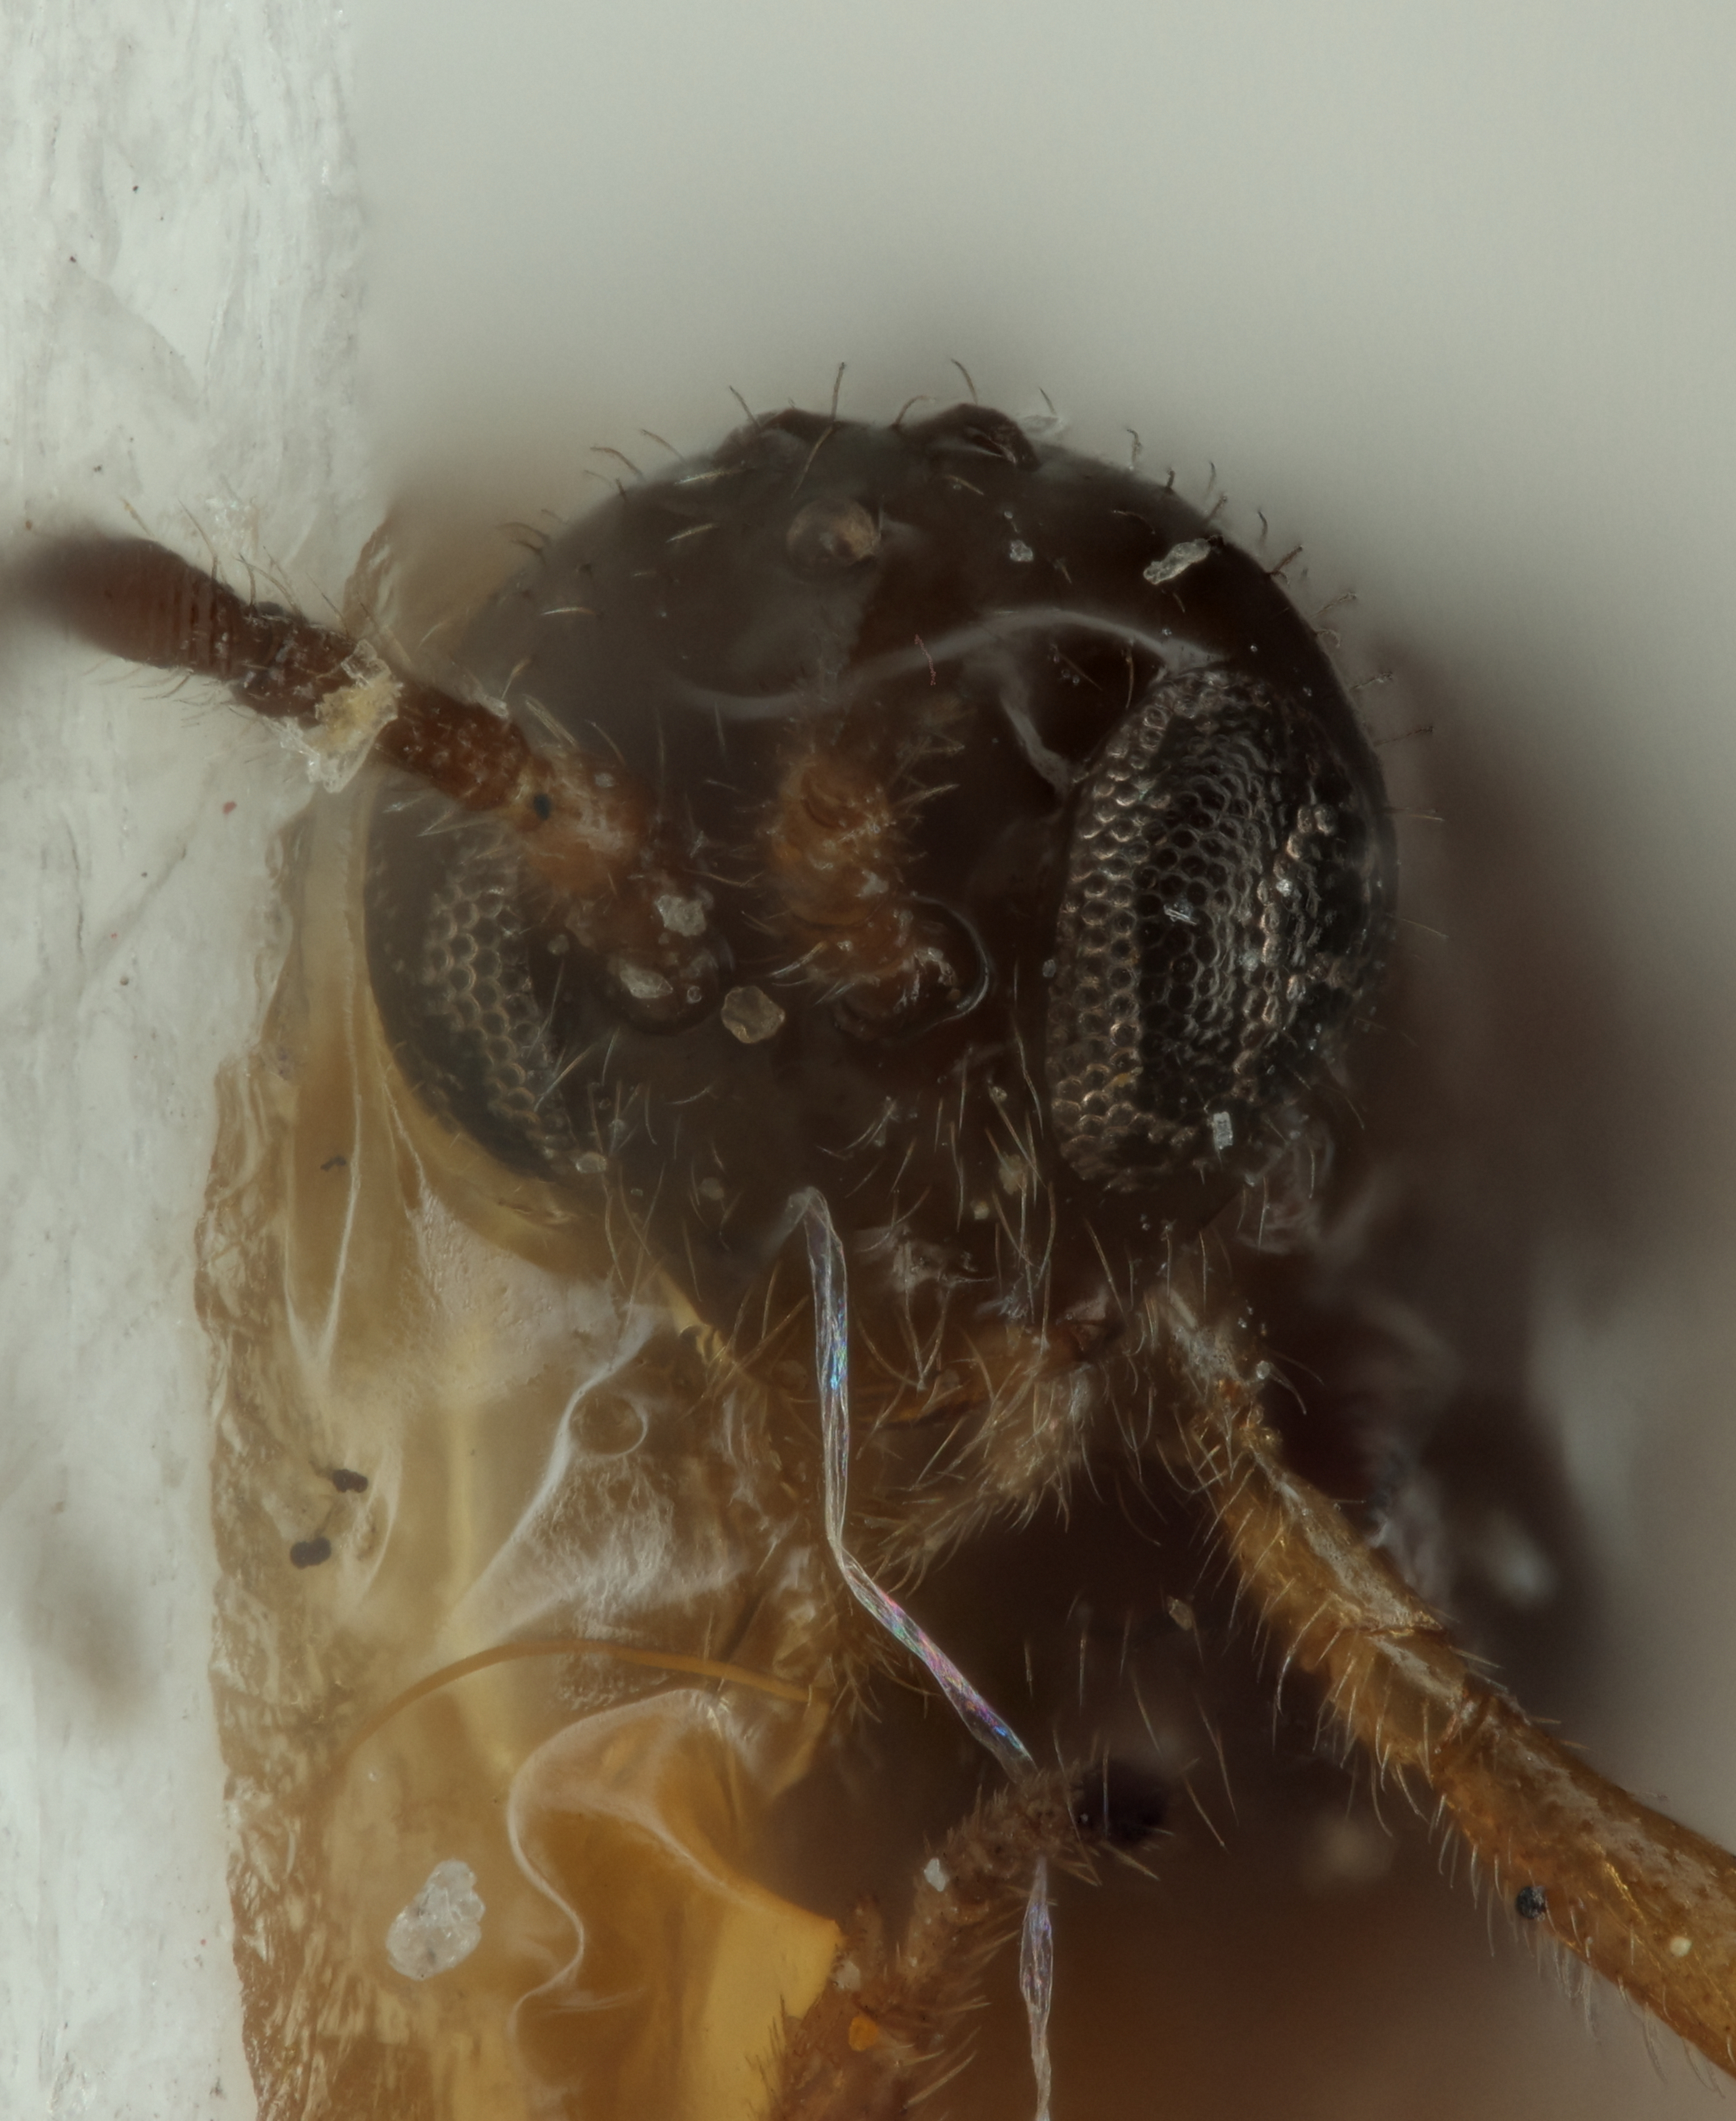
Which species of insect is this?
Ephedrus clavicornis
